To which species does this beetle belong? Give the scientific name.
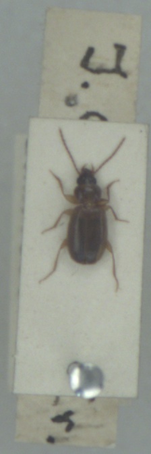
Trechus obtusus
